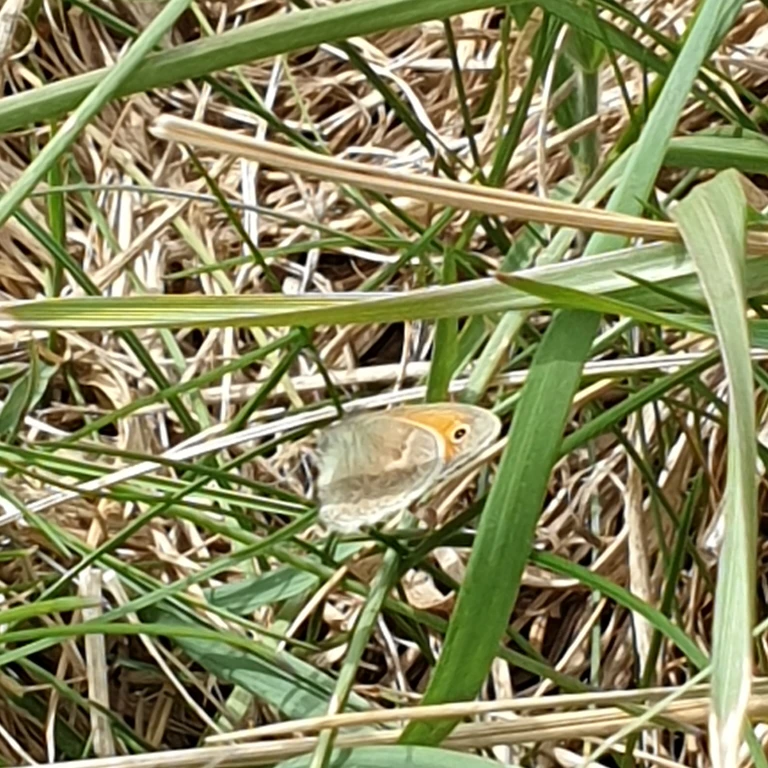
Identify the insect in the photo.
Coenonympha pamphilus
